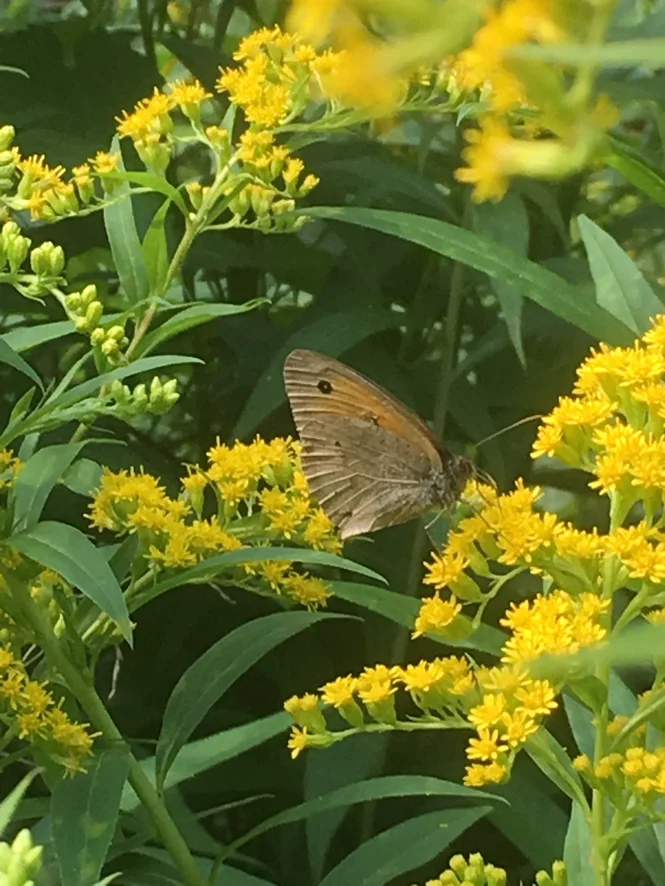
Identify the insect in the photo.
Maniola jurtina
